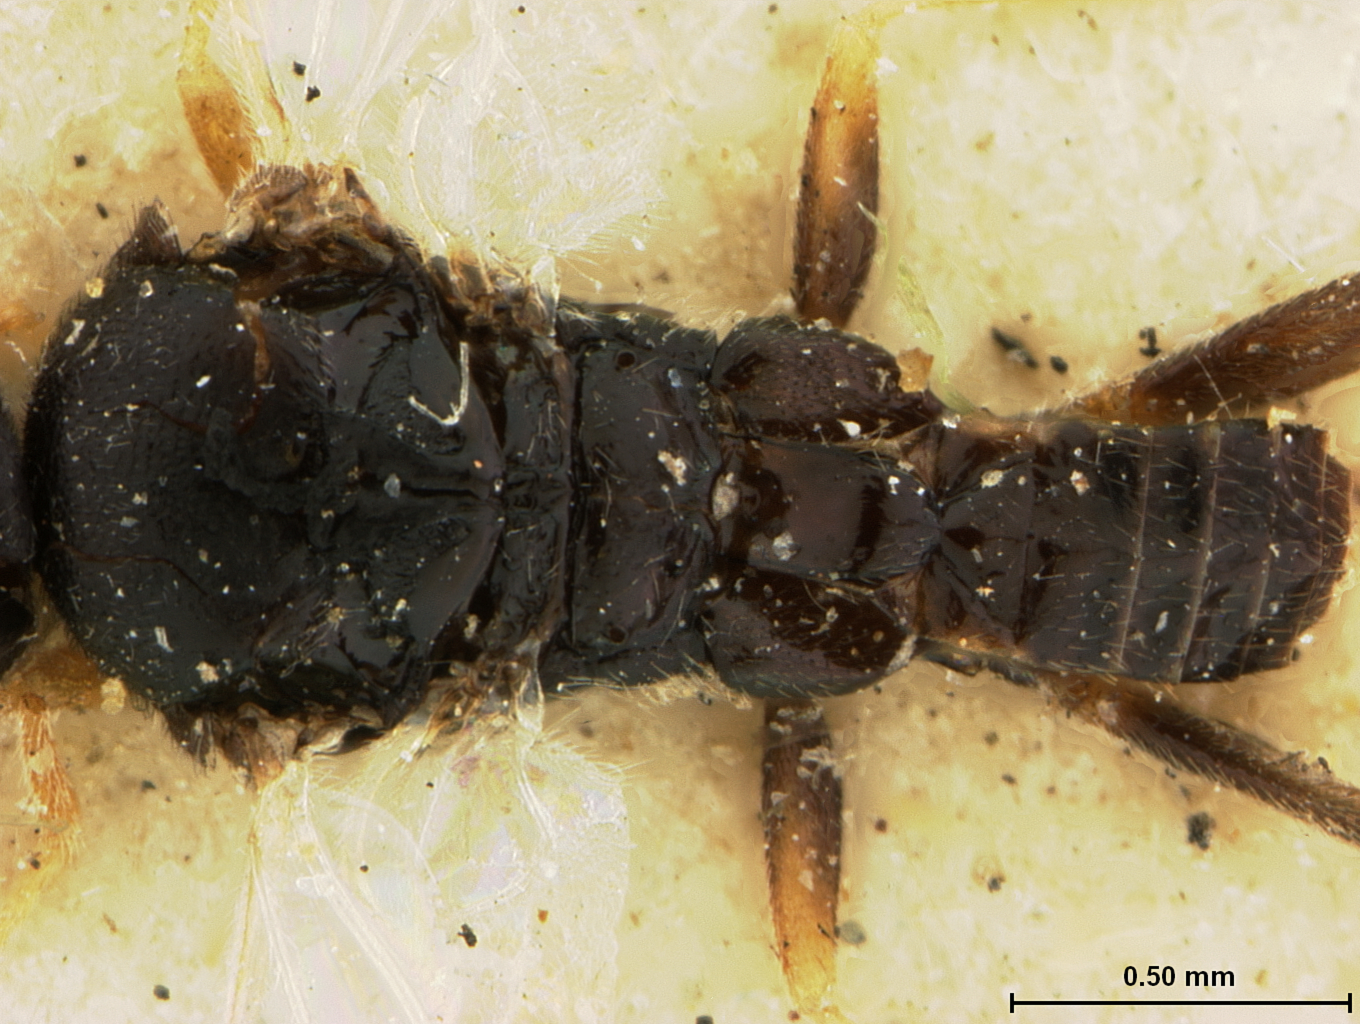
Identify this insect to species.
Glypapanteles femoratus
